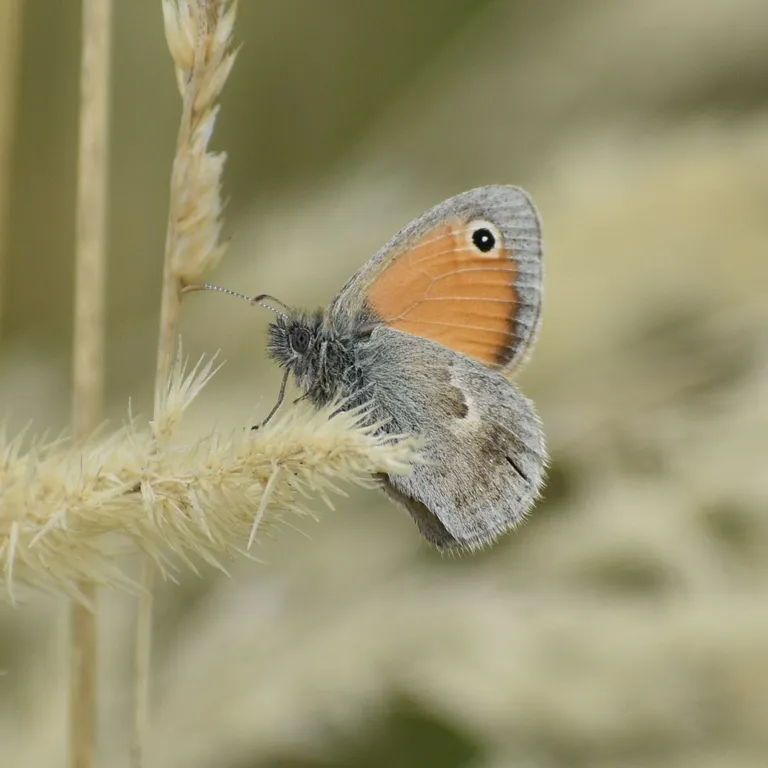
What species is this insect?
Coenonympha pamphilus
